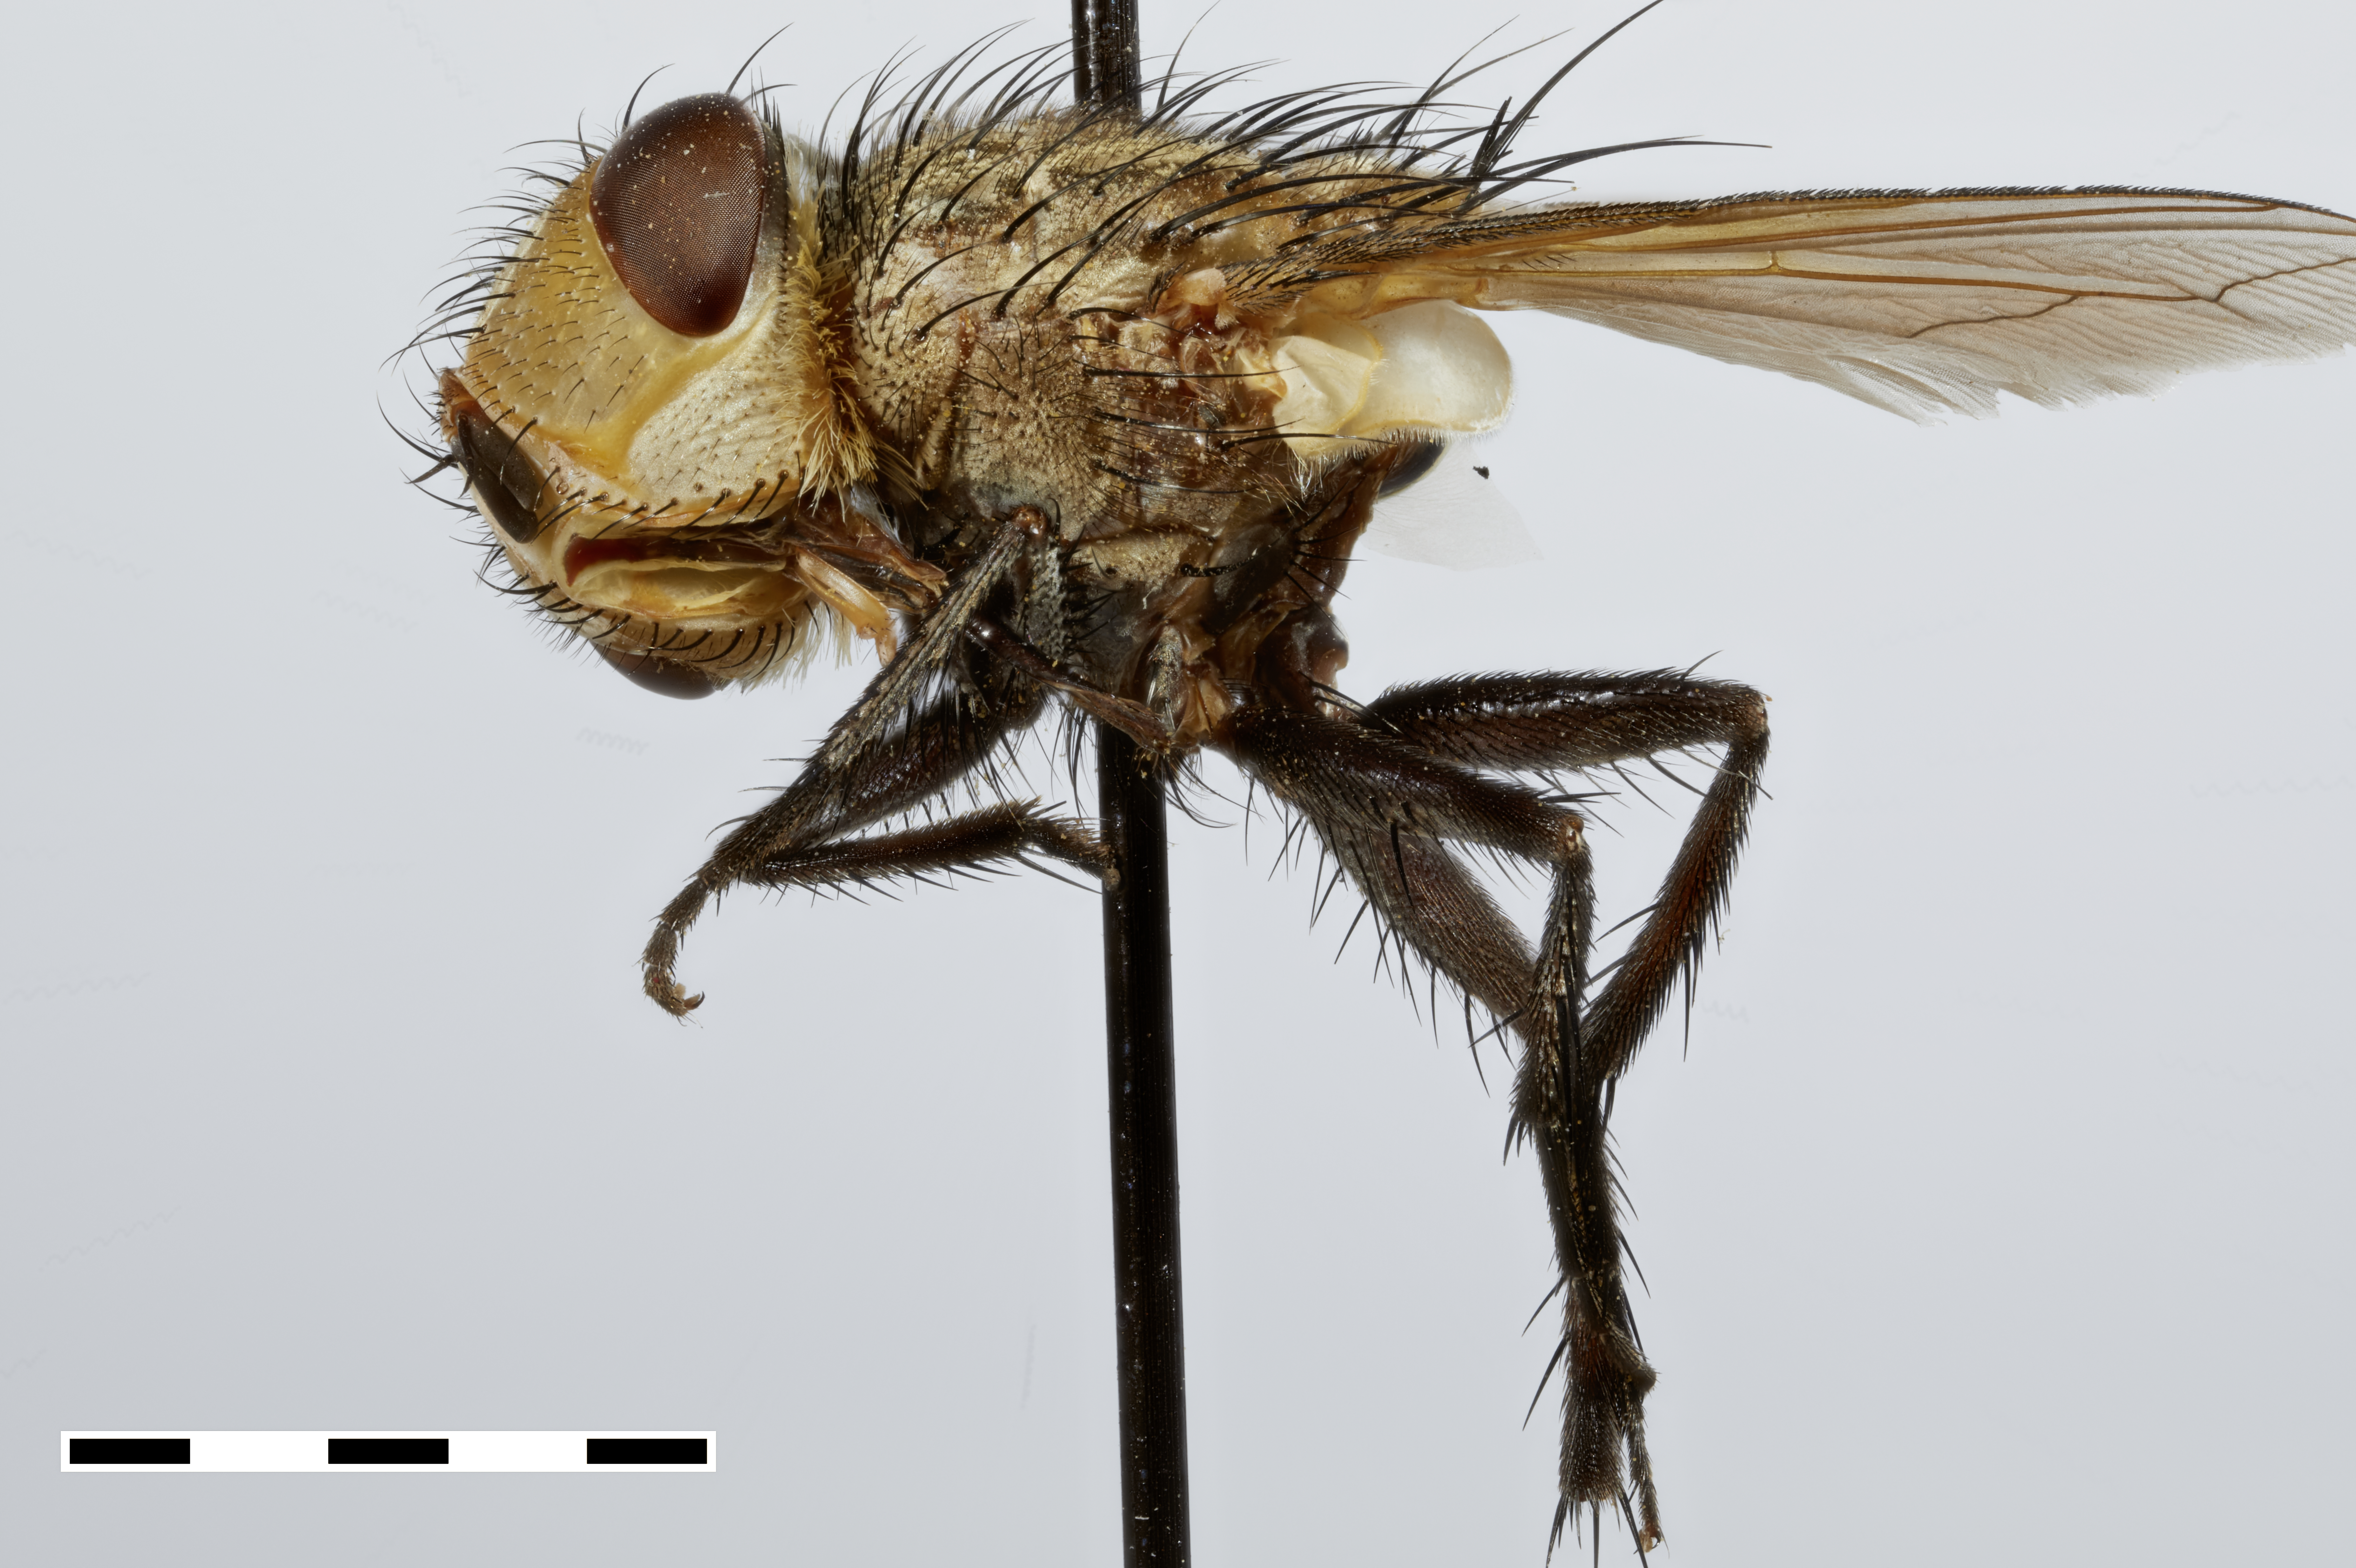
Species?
Gonia pacifica
